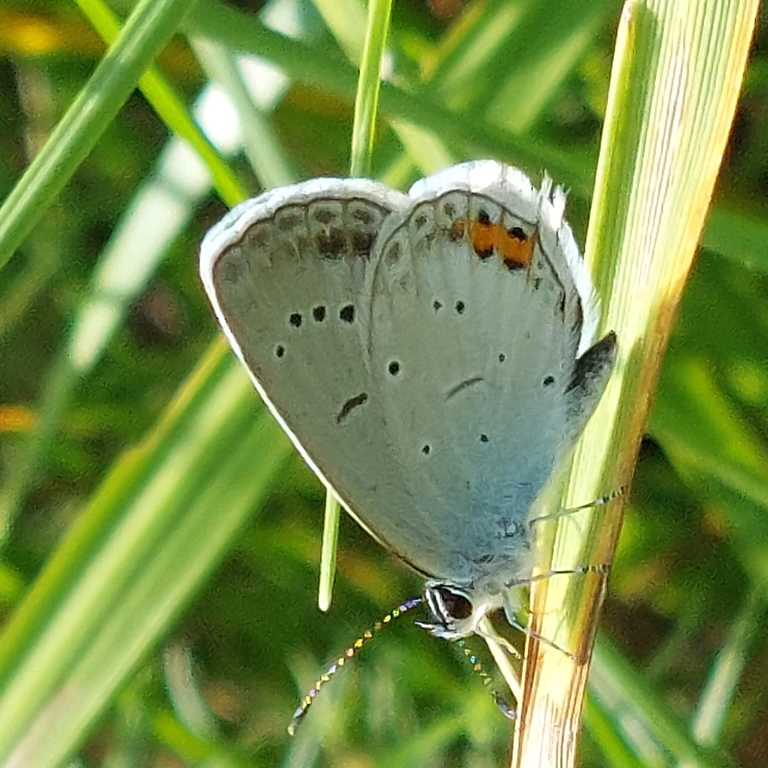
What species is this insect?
Cupido argiades (also Elkalyce argiades)
